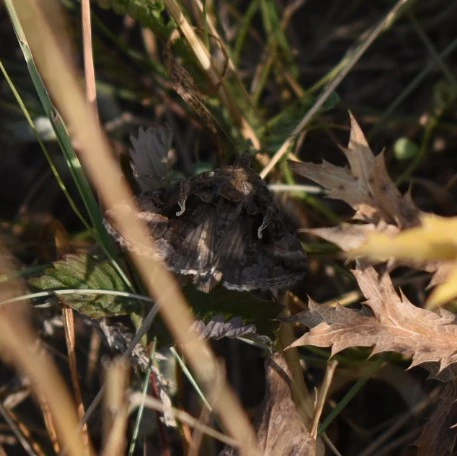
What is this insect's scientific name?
Autographa gamma
